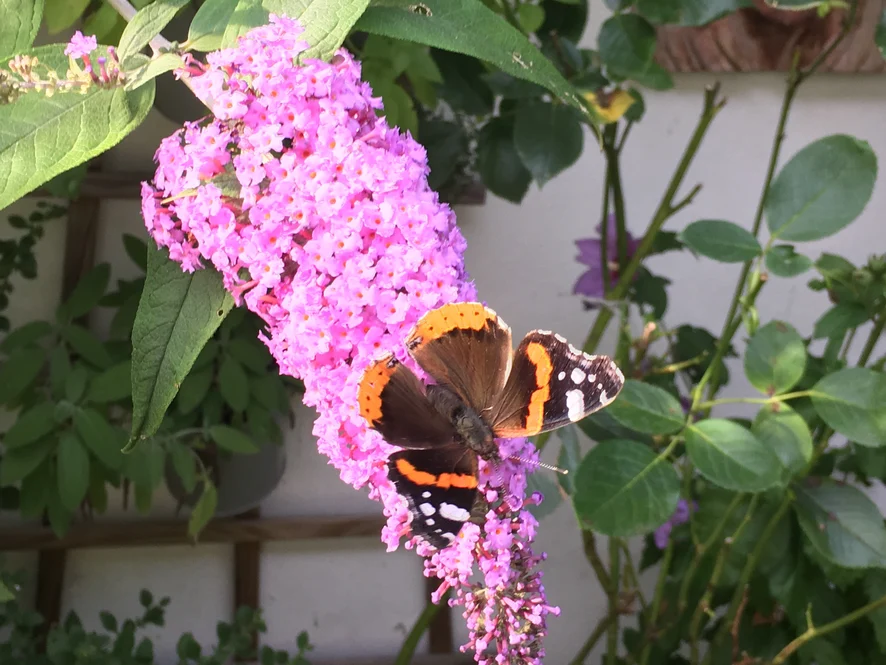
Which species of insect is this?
Vanessa atalanta
